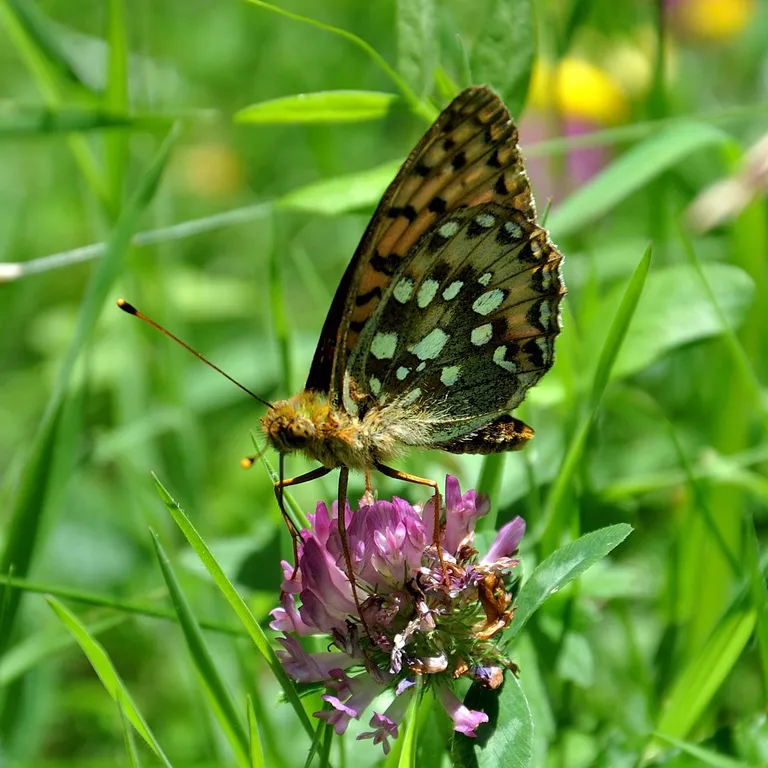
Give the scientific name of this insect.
Speyeria aglaja
